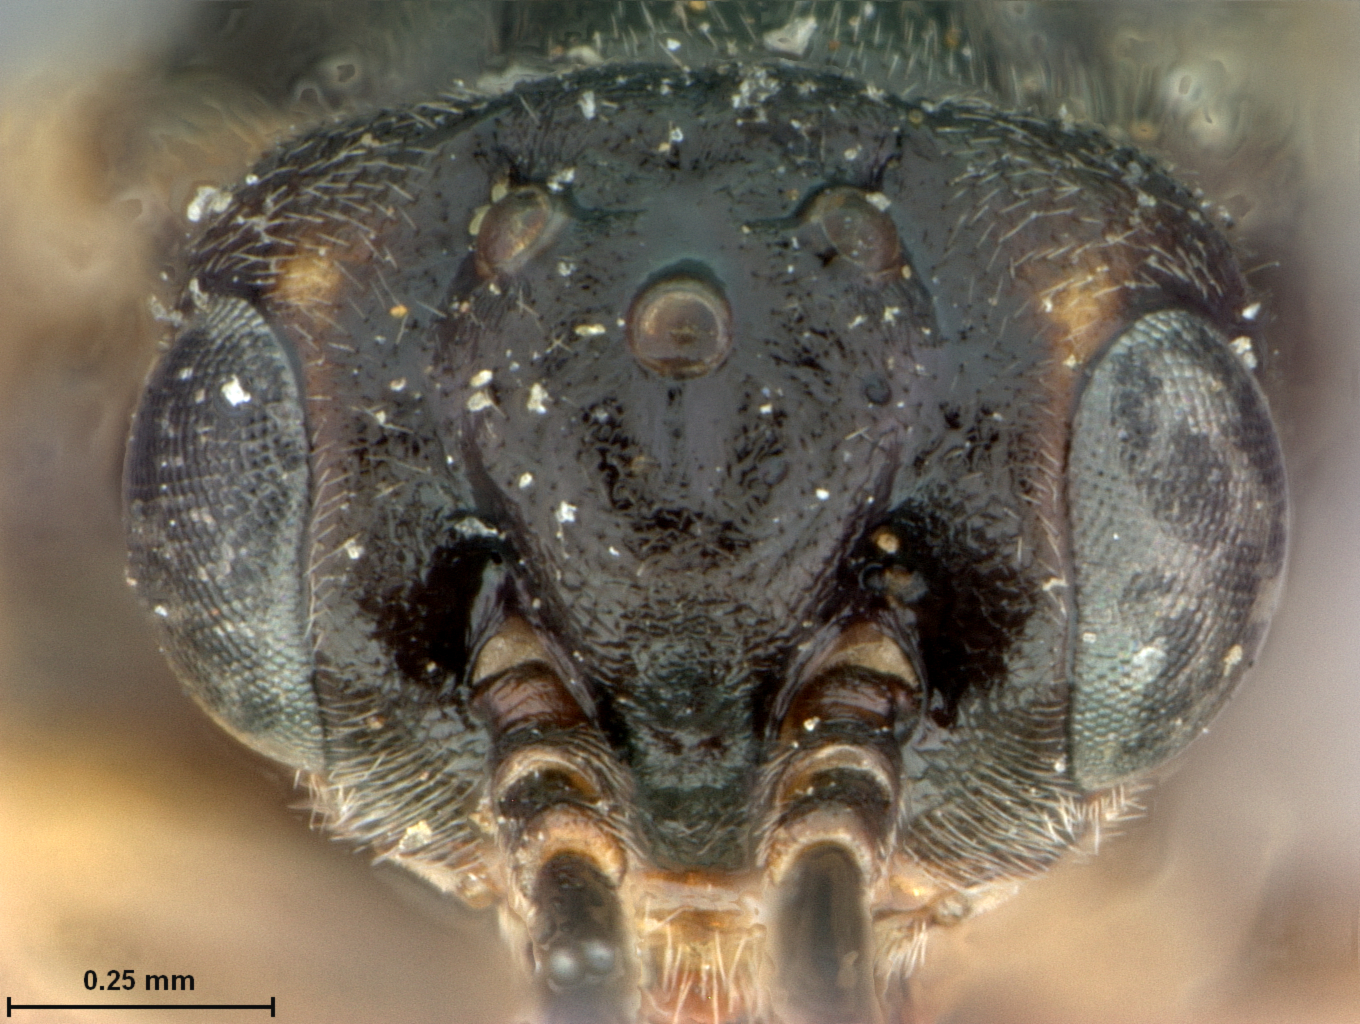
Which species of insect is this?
Pontania atra
